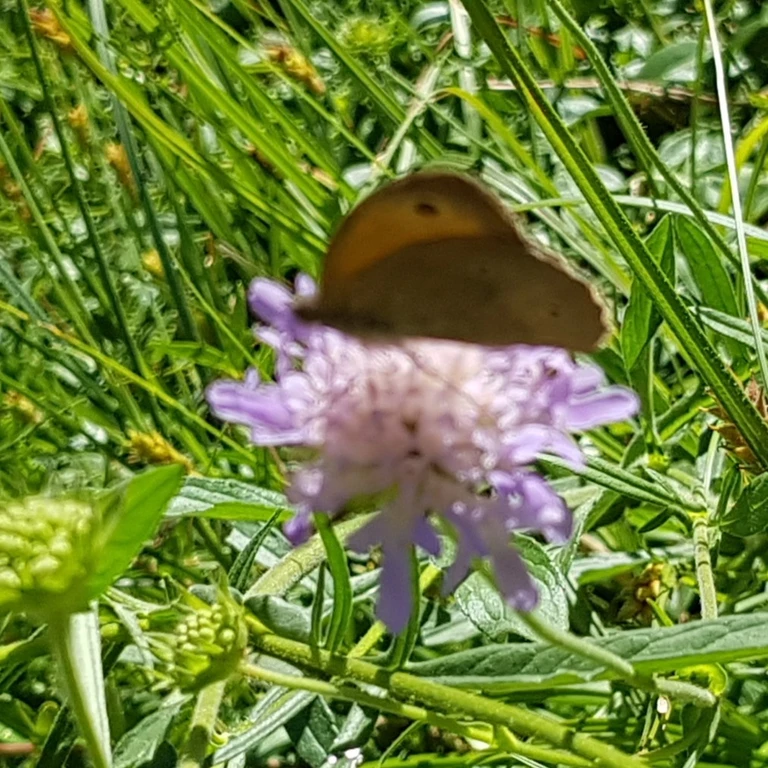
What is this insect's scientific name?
Maniola jurtina
